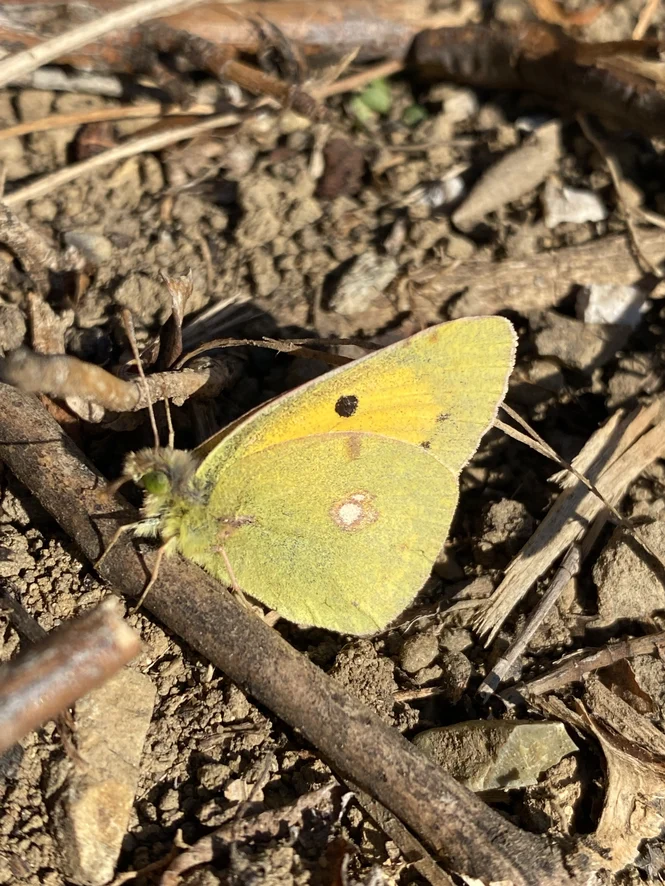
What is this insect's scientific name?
Colias croceus
